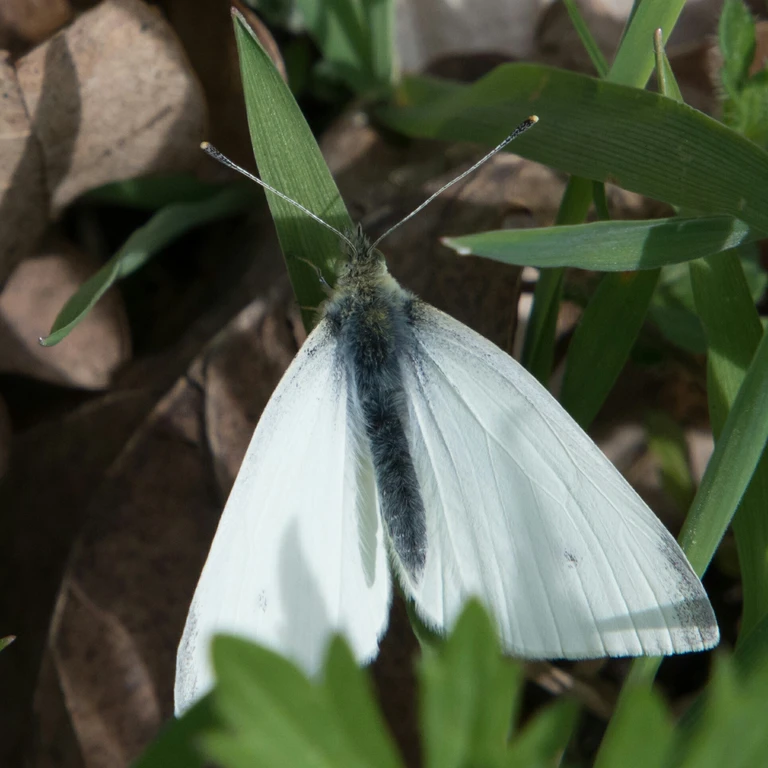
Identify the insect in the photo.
Pieris rapae
